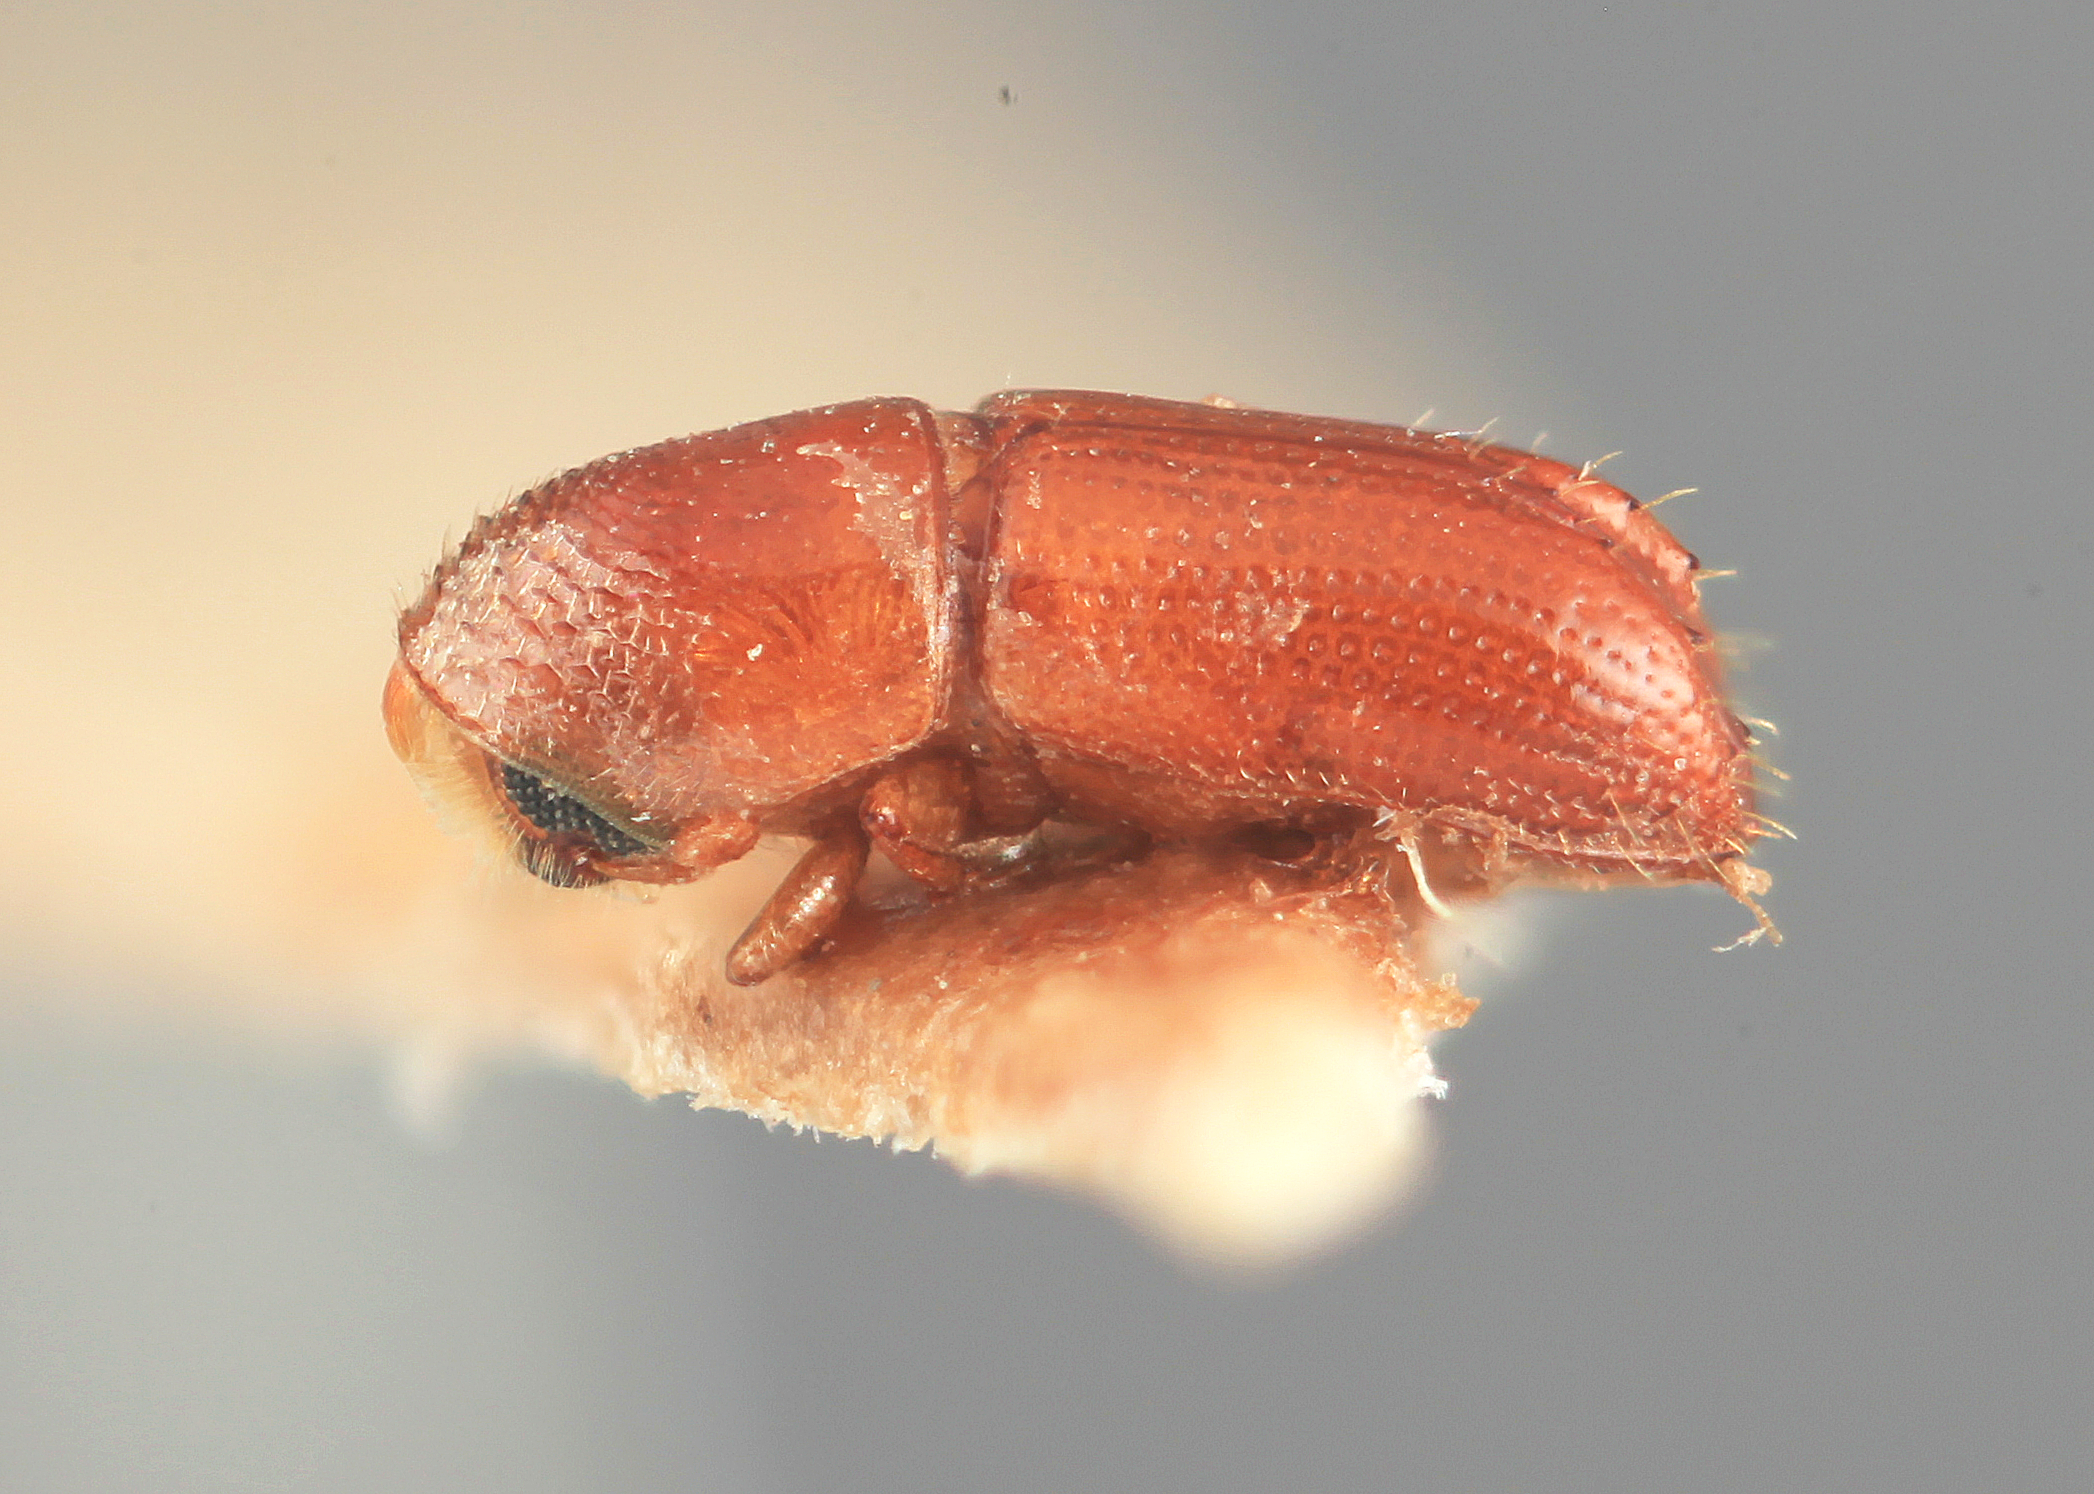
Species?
Pityophthorus glutae
